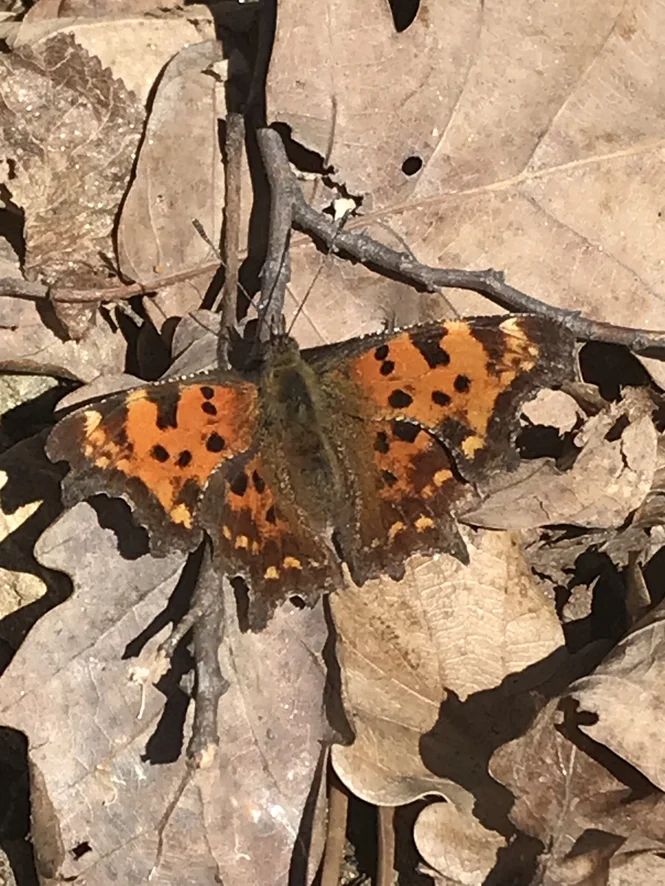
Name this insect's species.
Polygonia c-album
